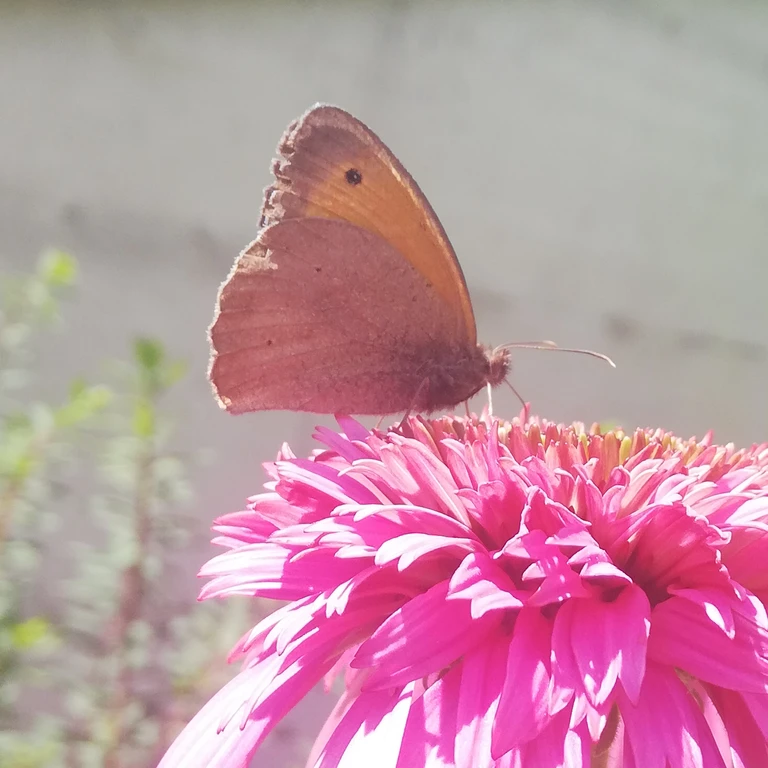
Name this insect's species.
Maniola jurtina
